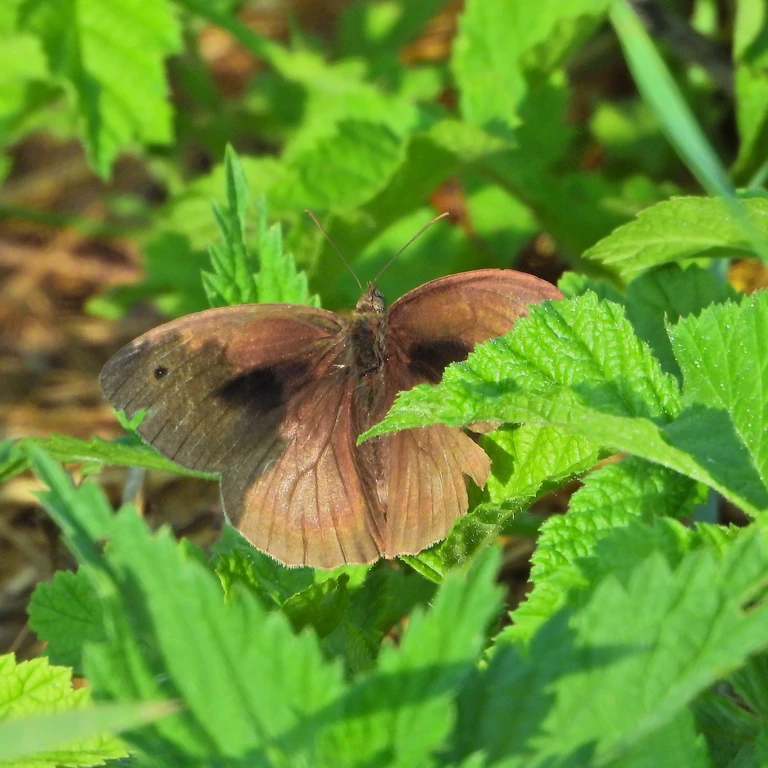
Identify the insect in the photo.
Maniola jurtina
